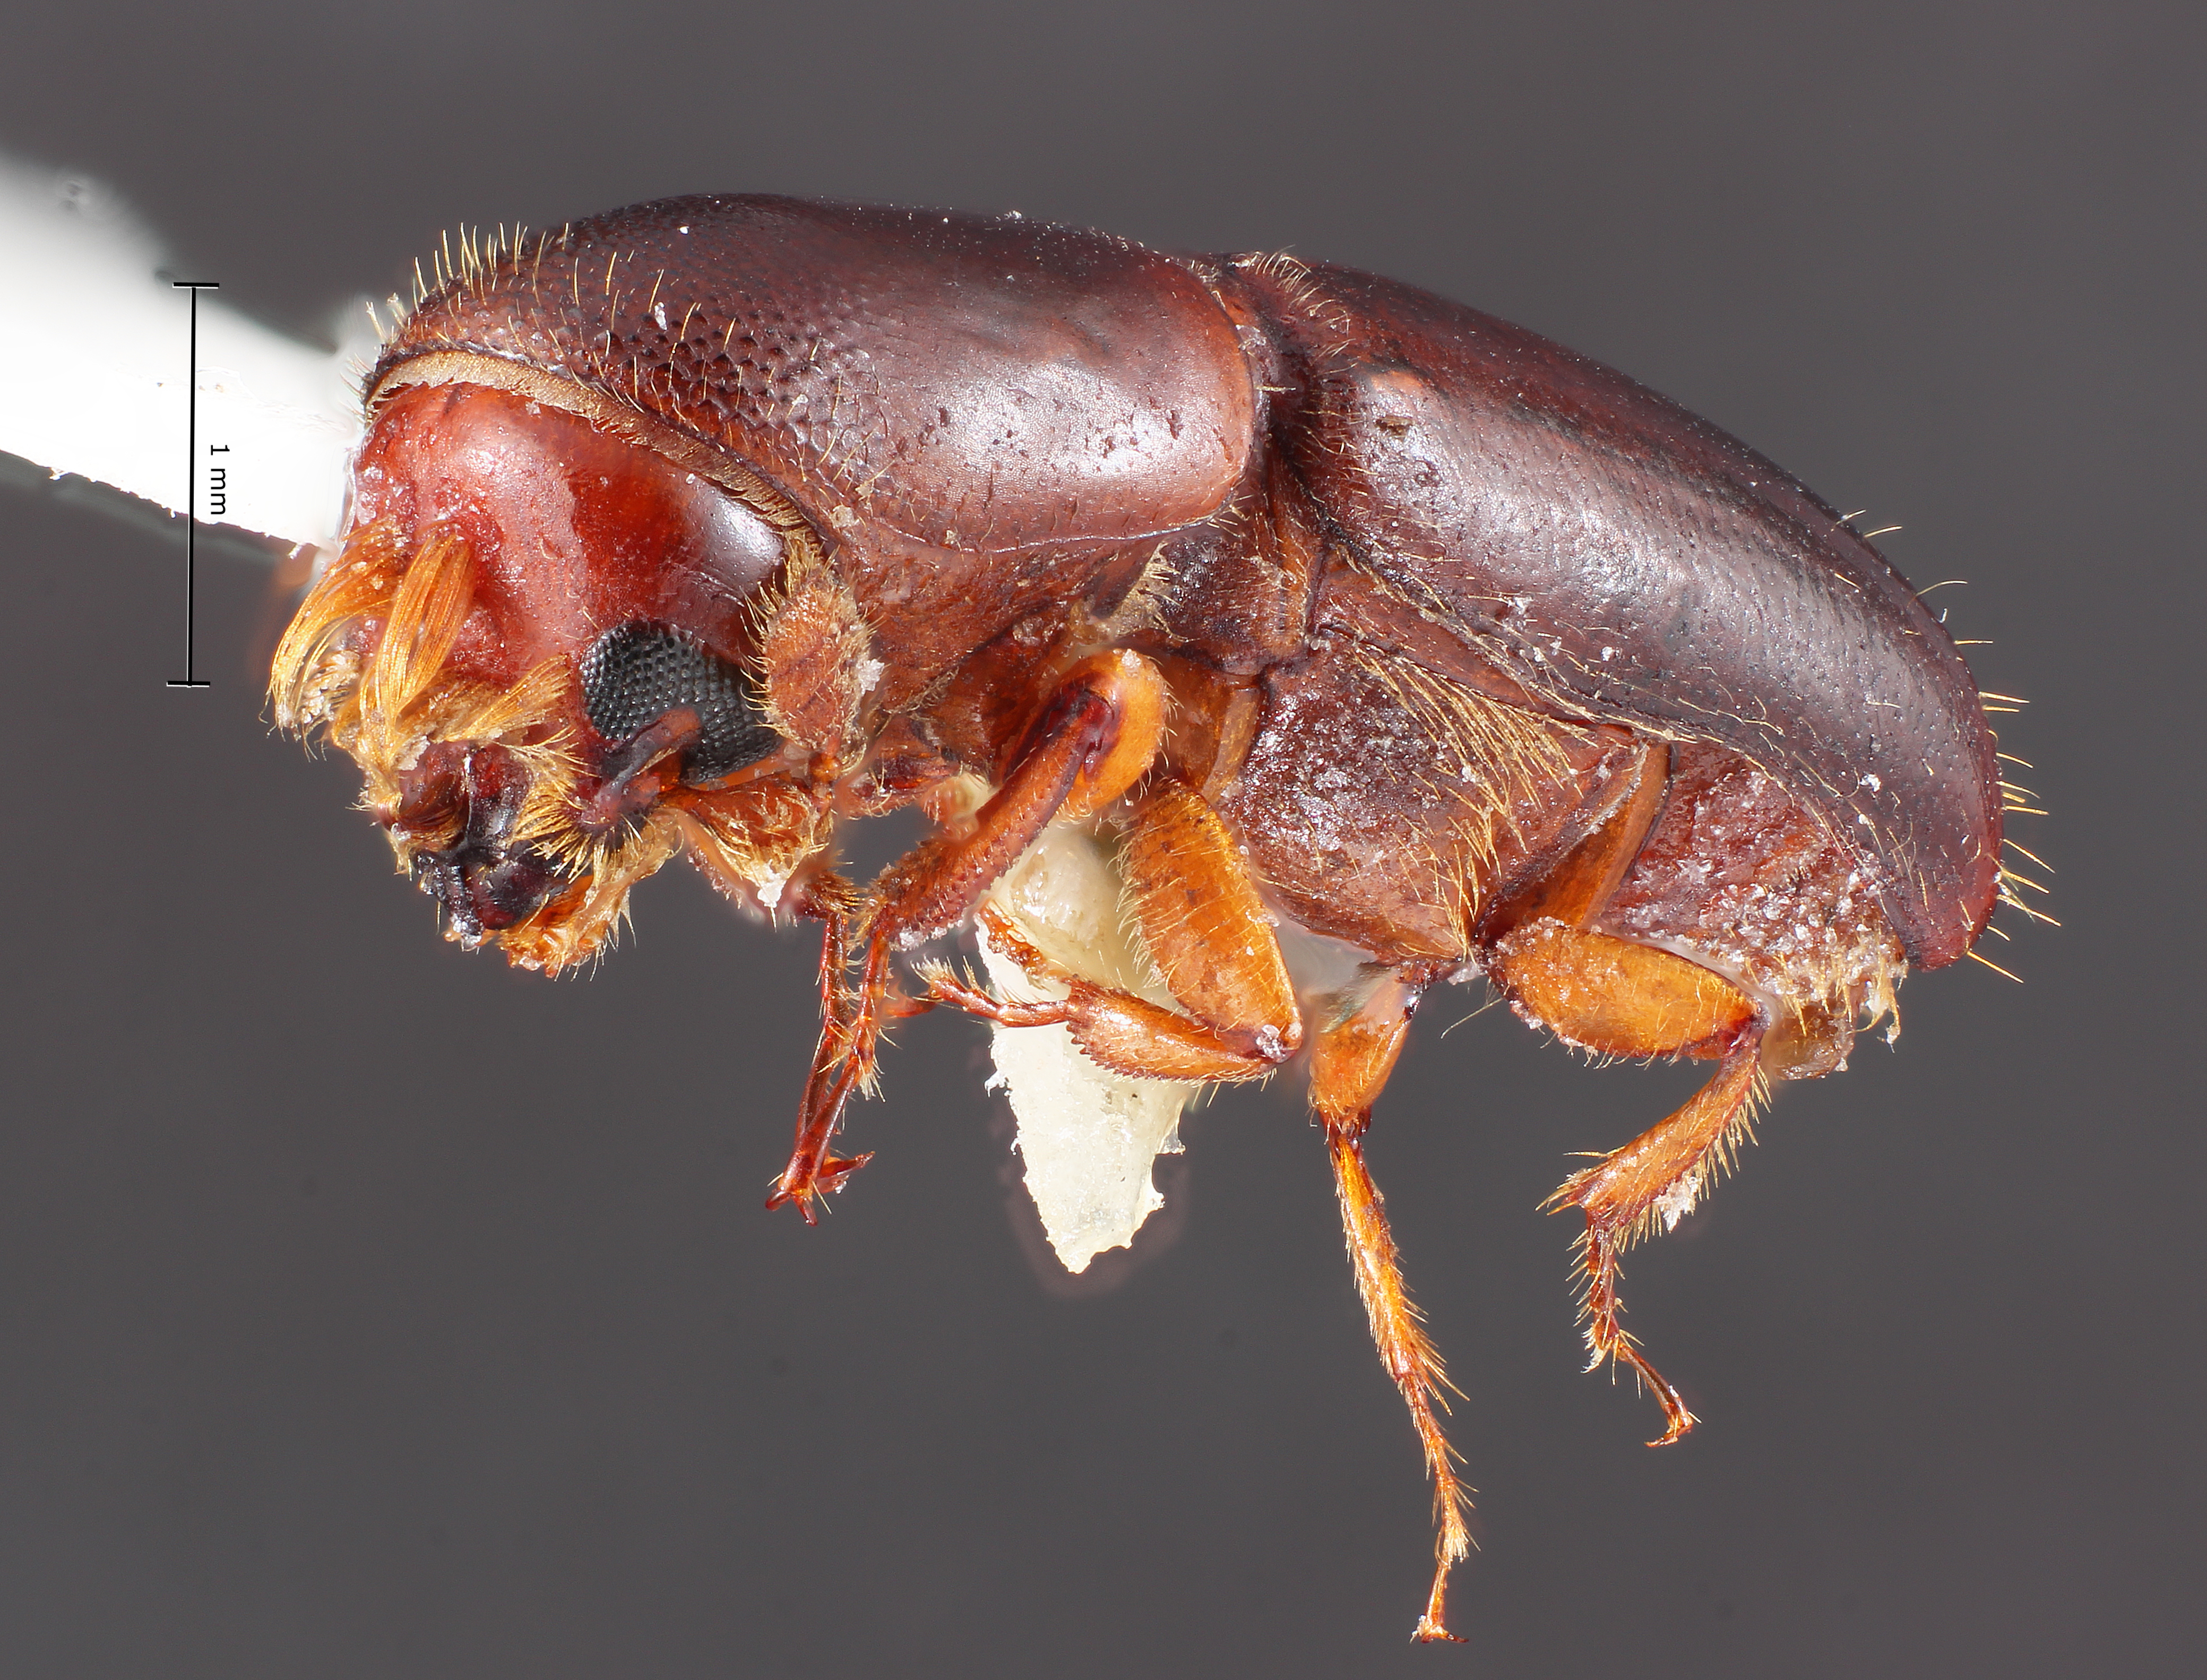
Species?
Monarthrum obtusum
